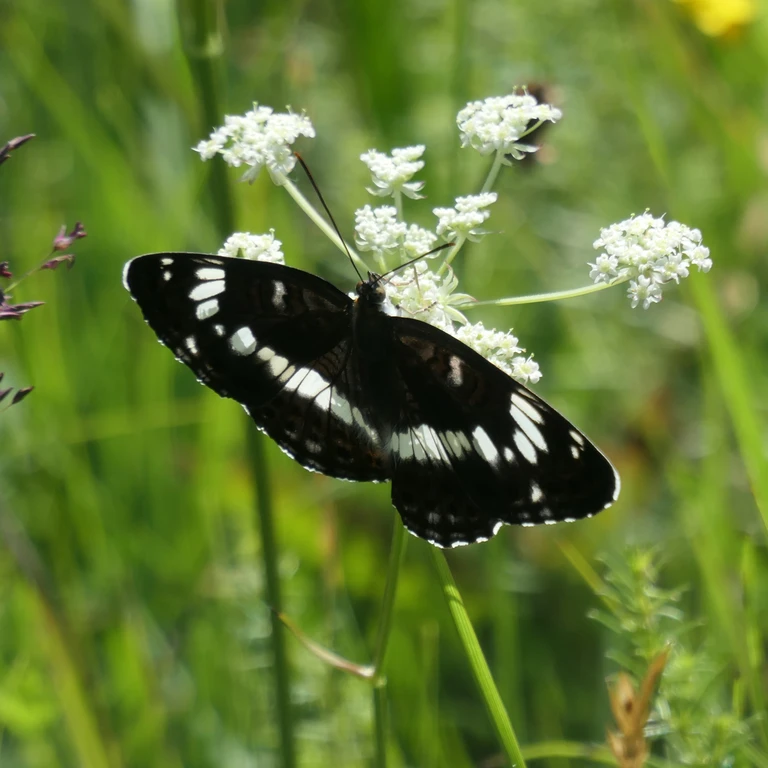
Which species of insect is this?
Limenitis camilla (also Ladoga camilla)
